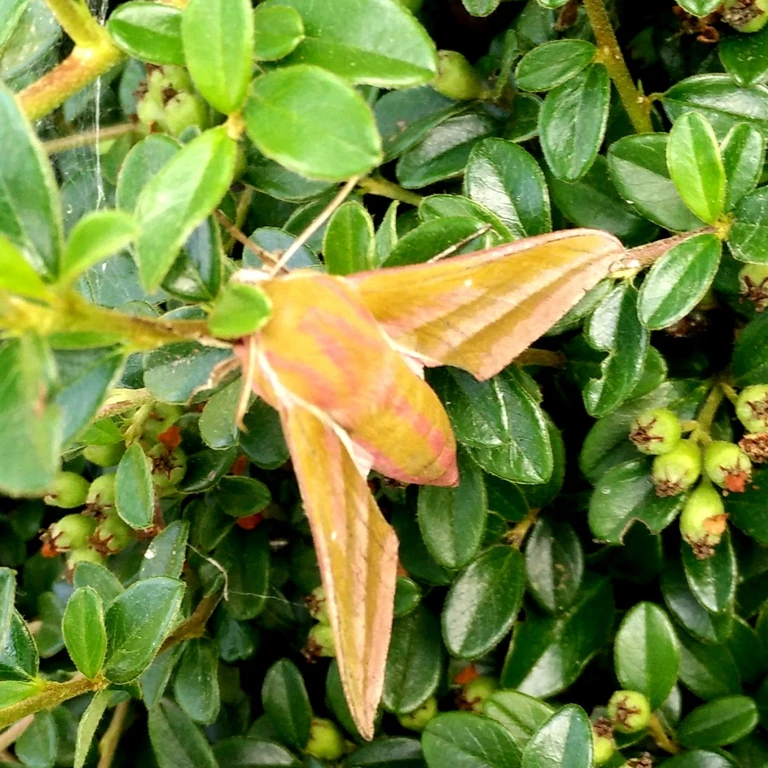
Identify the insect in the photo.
Deilephila elpenor
